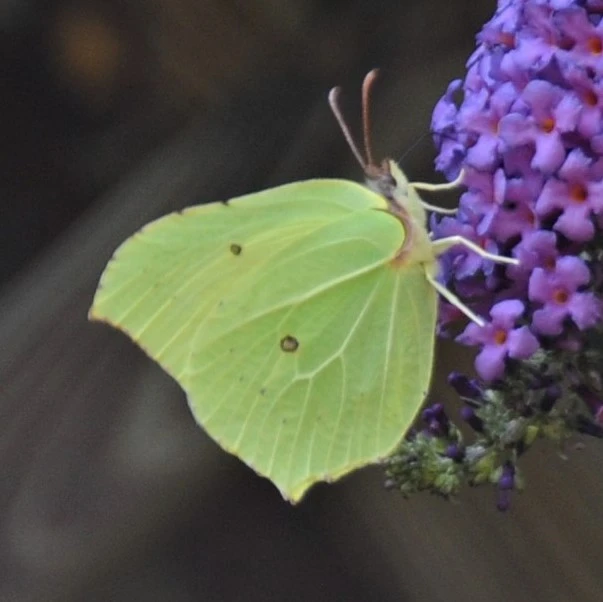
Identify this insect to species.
Gonepteryx rhamni
